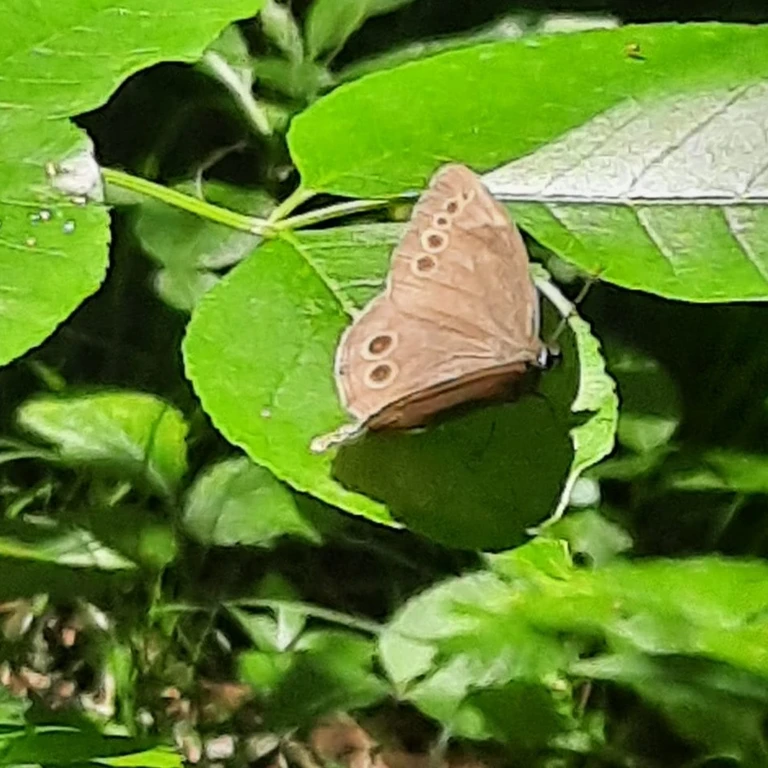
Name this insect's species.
Lopinga achine (also Pararge achine)
